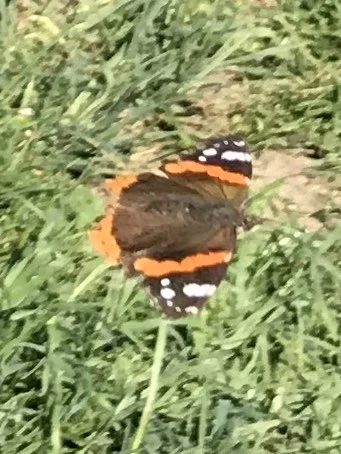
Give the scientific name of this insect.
Vanessa atalanta
